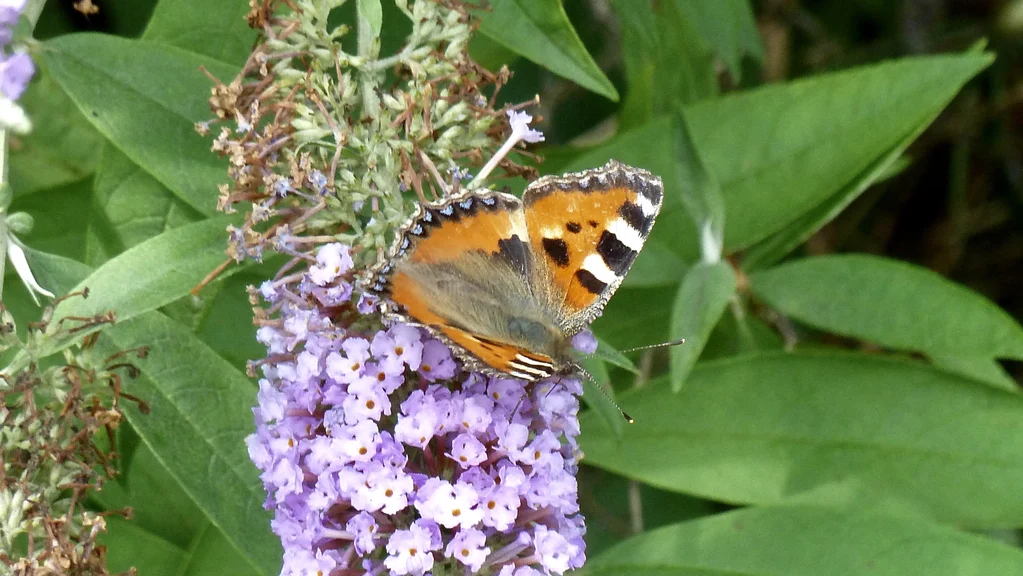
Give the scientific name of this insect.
Aglais urticae
